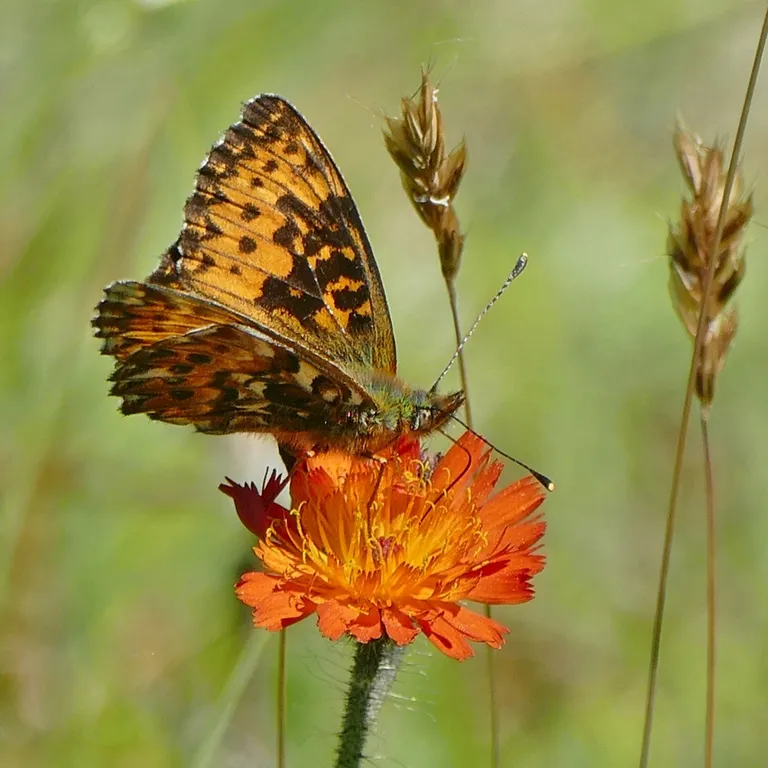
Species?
Boloria titania
